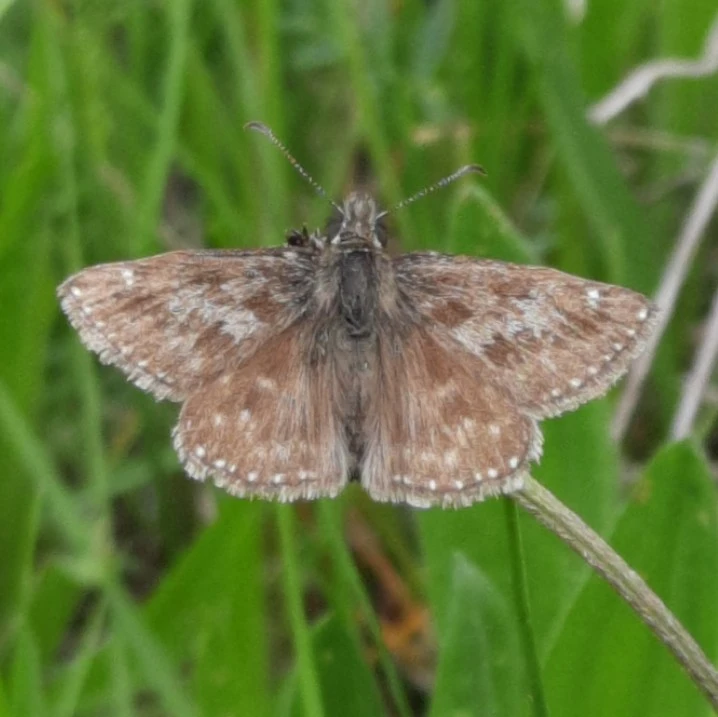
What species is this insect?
Erynnis tages
